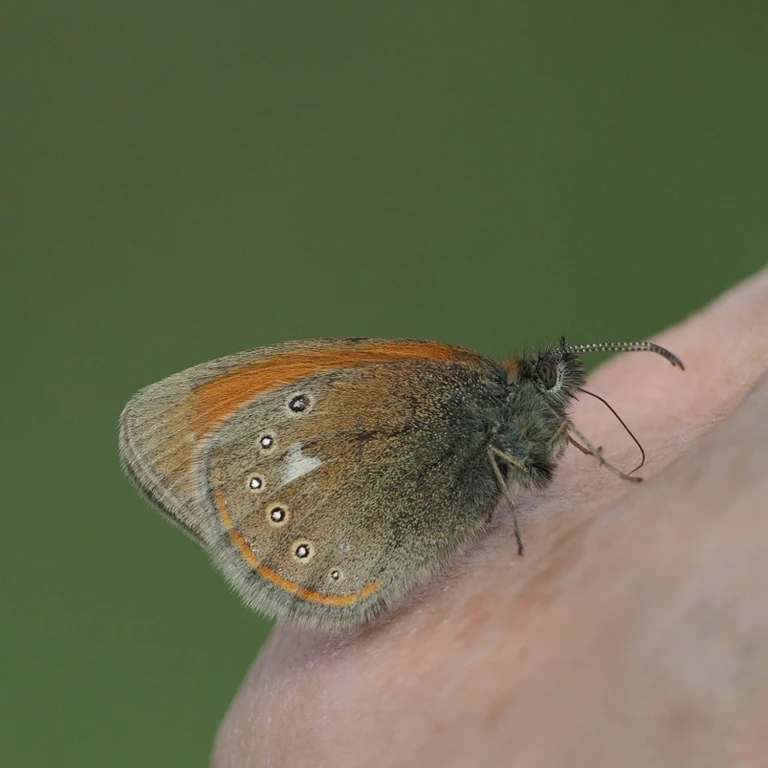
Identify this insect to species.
Coenonympha glycerion (also Coenonympha iphis)
